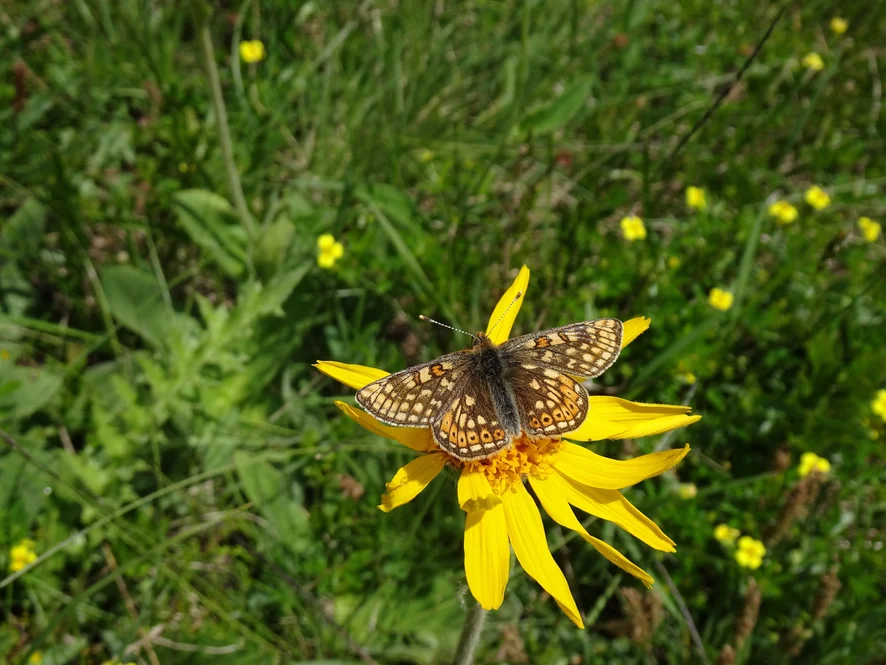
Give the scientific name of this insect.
Euphydryas aurinia
